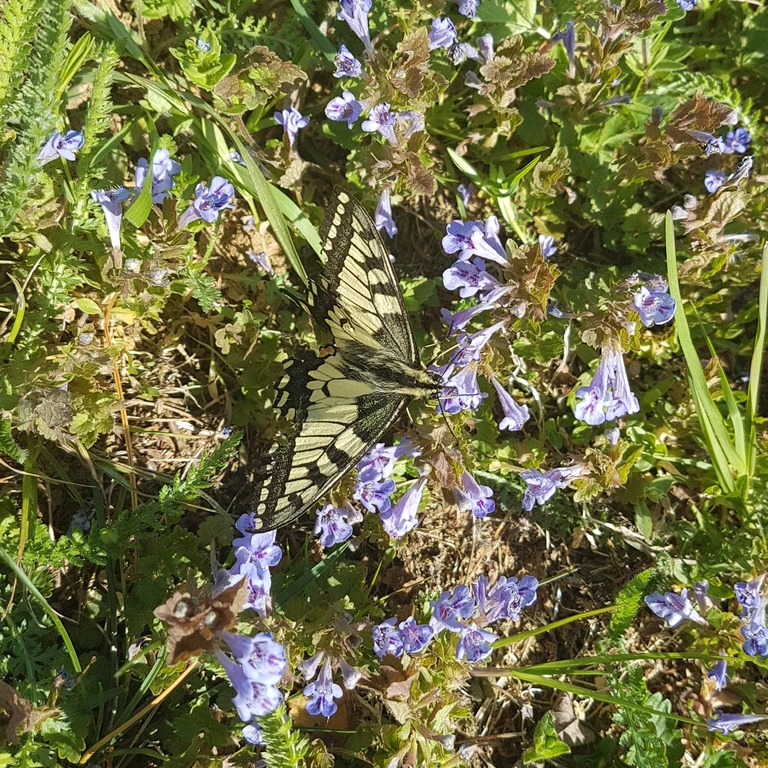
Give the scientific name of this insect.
Papilio machaon
